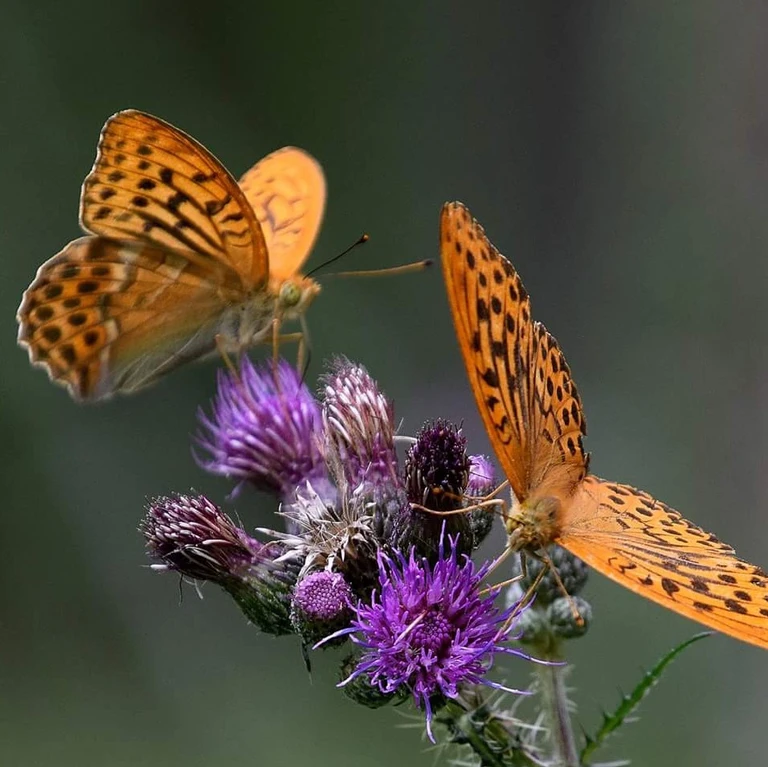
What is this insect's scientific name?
Argynnis paphia
